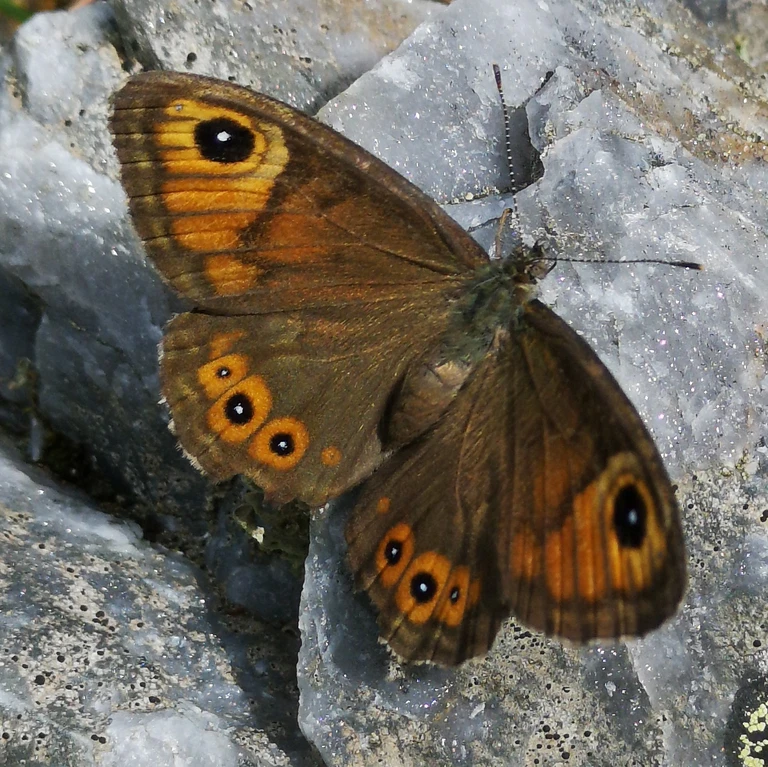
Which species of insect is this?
Lasiommata petropolitana (also Pararge petropolitana)
